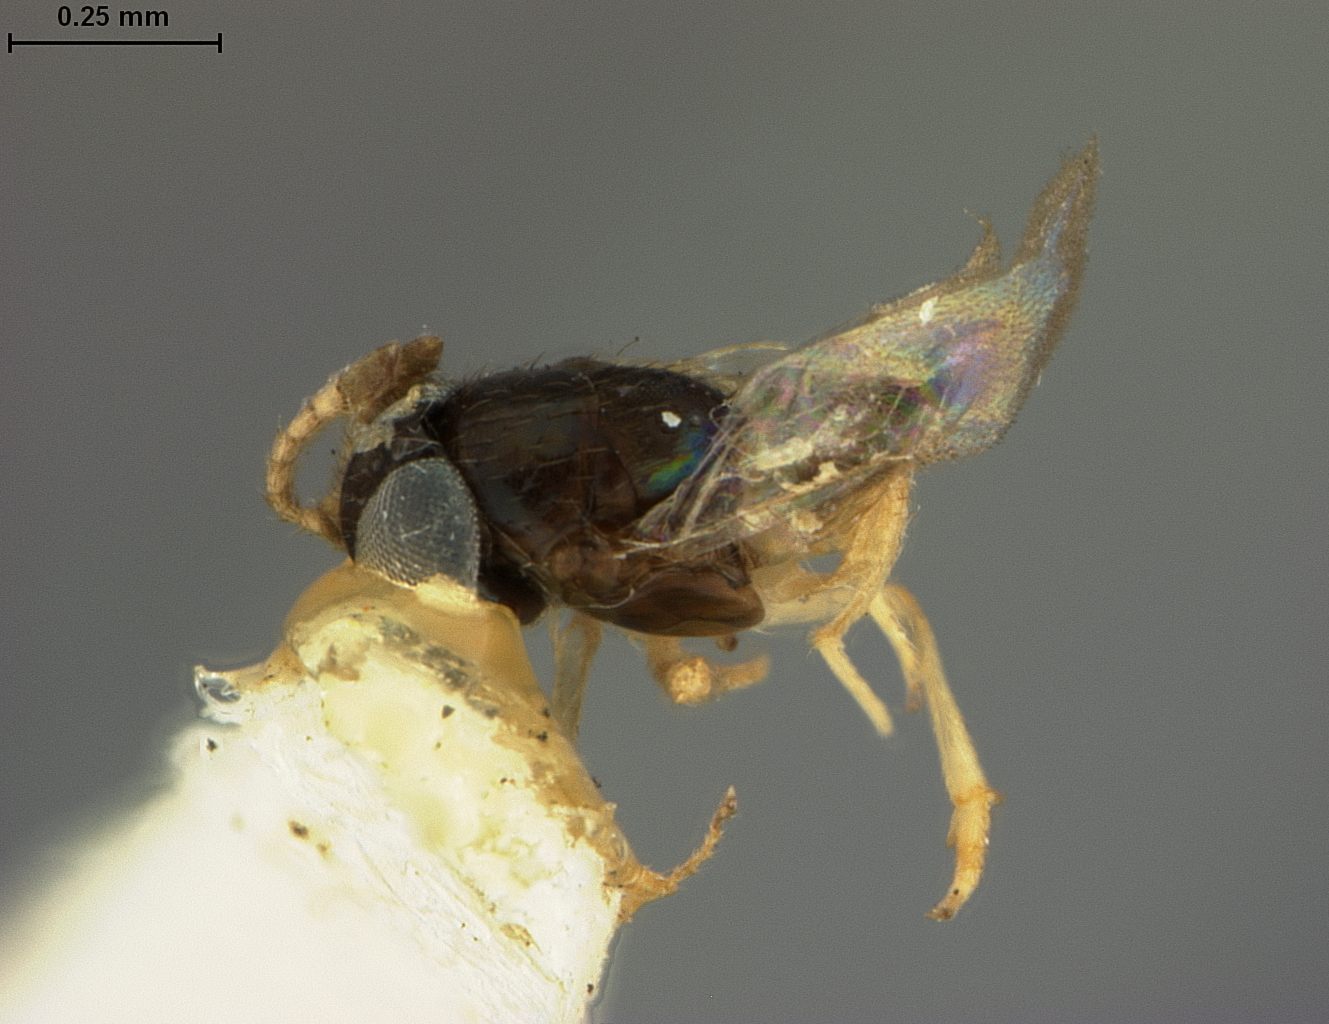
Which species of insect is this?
Ooencyrtus papilionis
